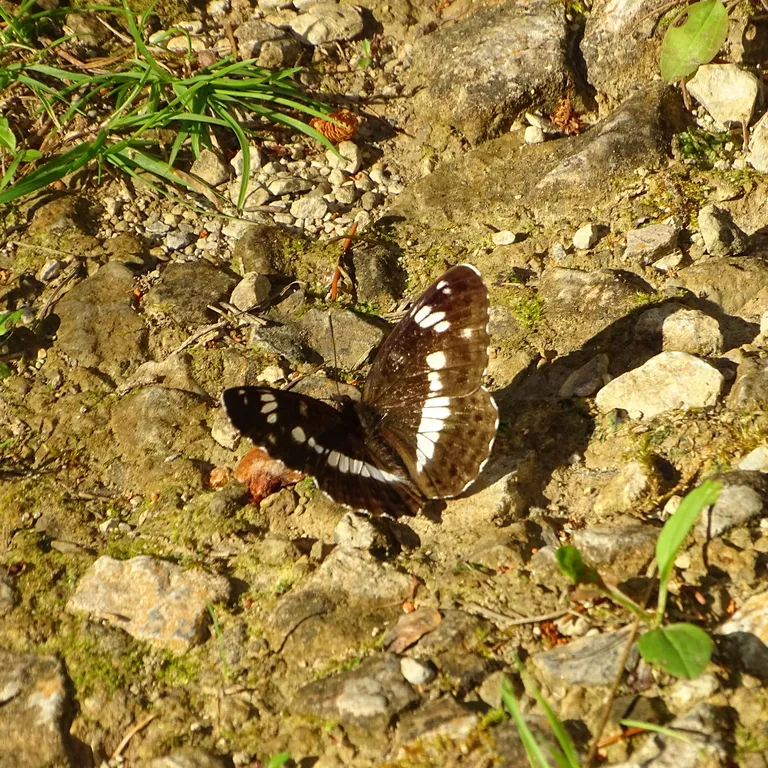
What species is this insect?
Limenitis camilla (also Ladoga camilla)
